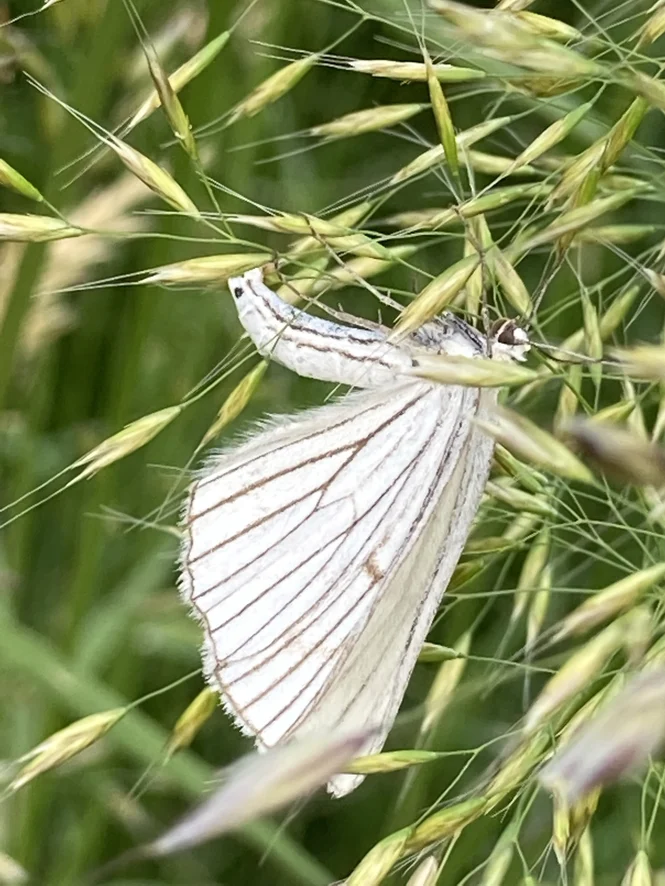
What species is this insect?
Siona lineata
